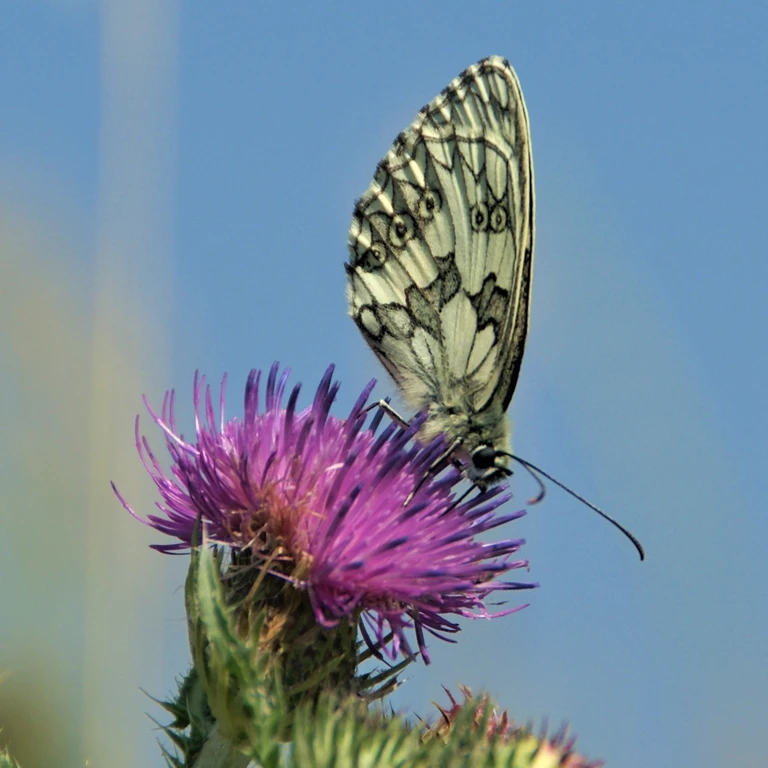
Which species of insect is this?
Melanargia galathea
